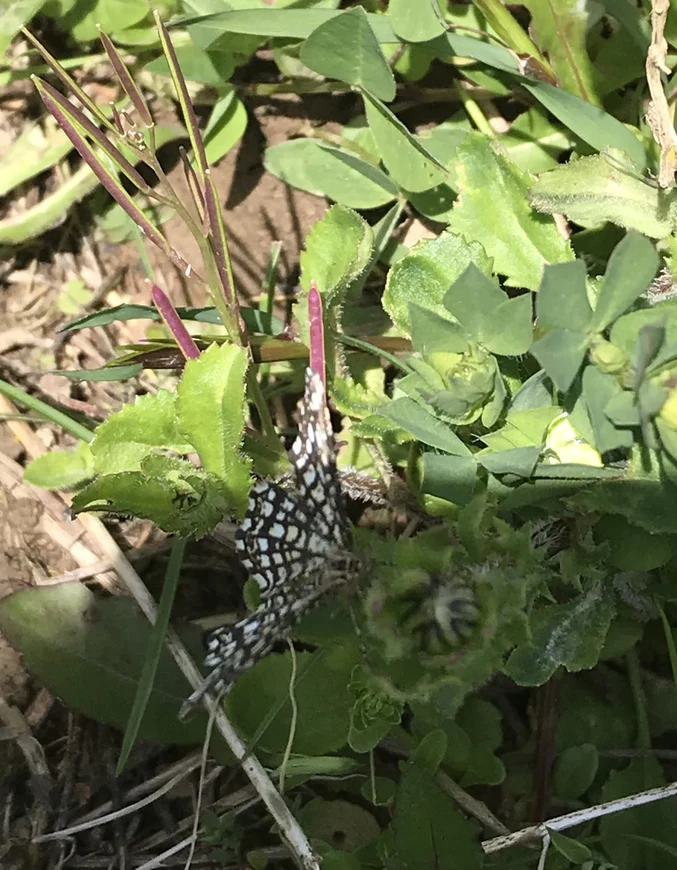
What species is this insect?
Chiasmia clathrata
